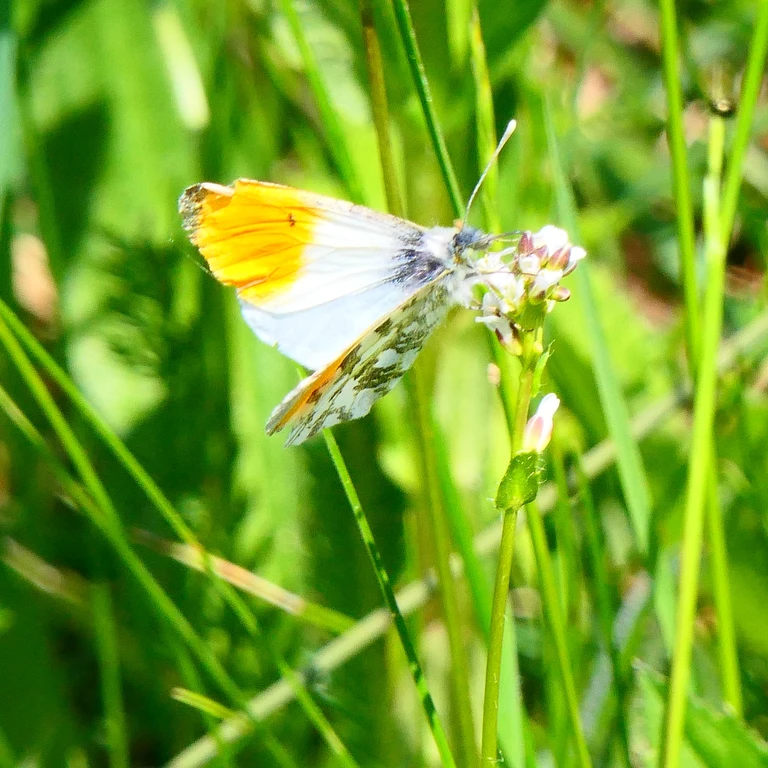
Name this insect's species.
Anthocharis cardamines
